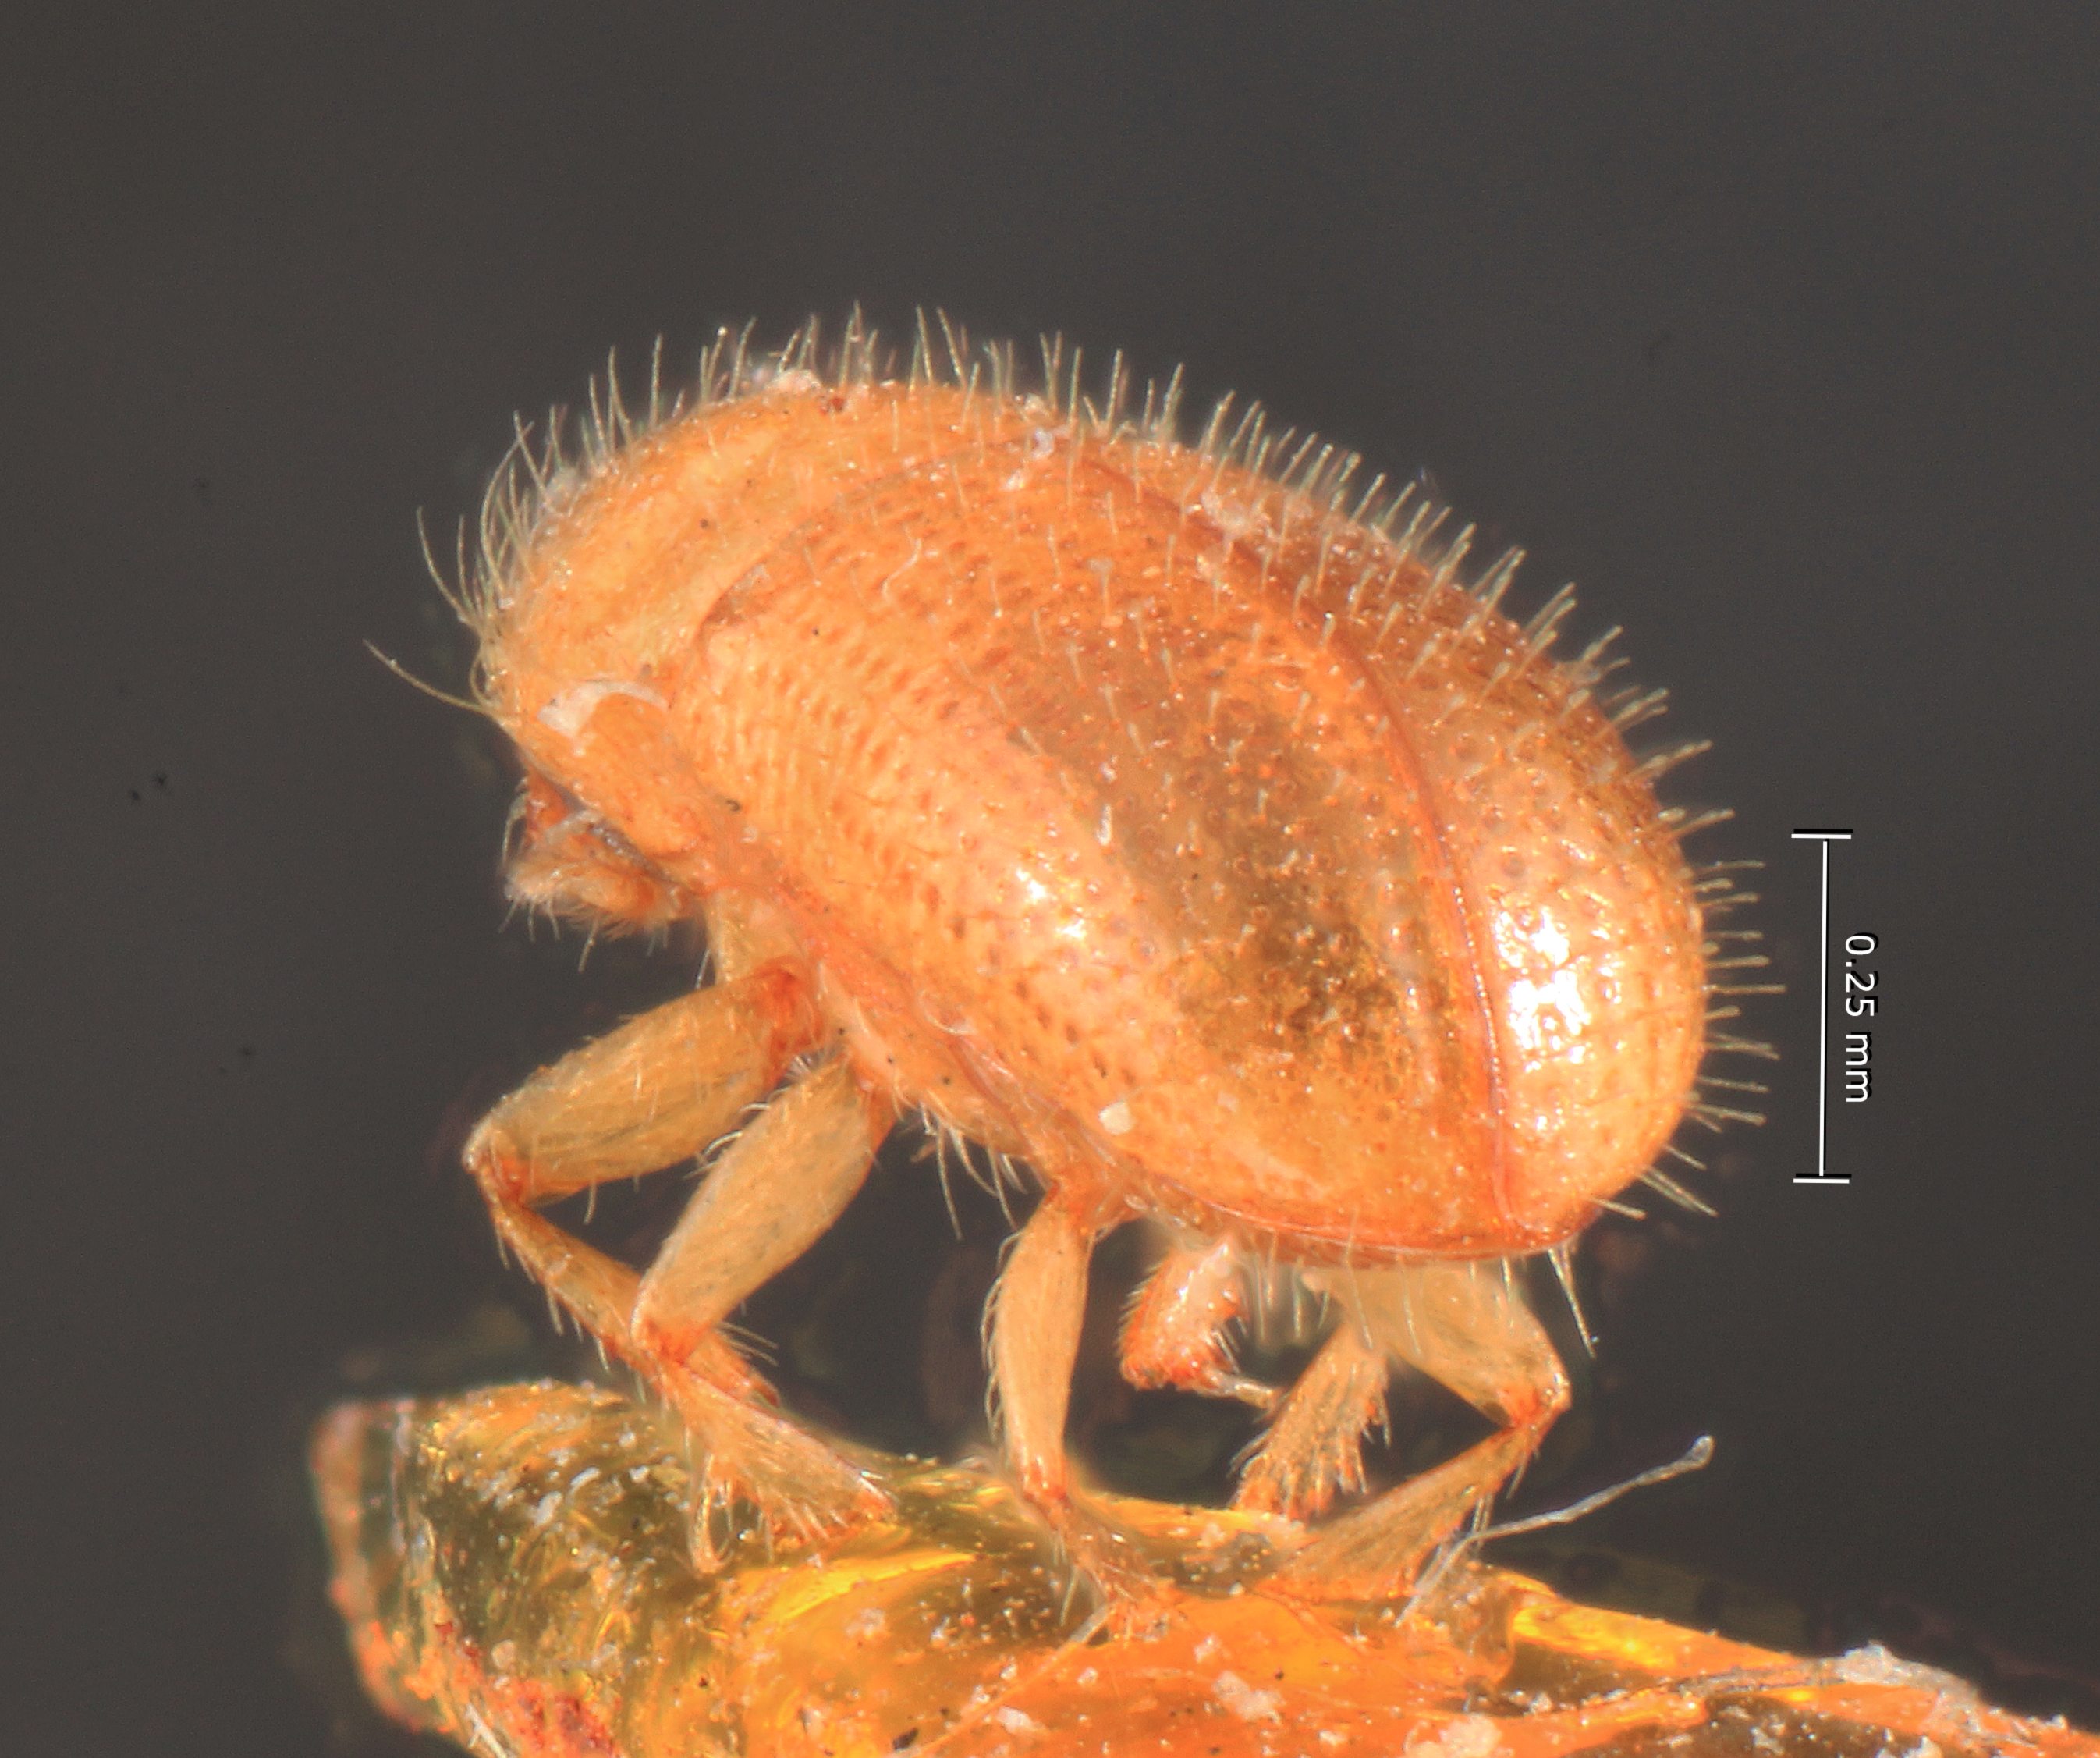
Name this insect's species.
Dendrurgus minor
